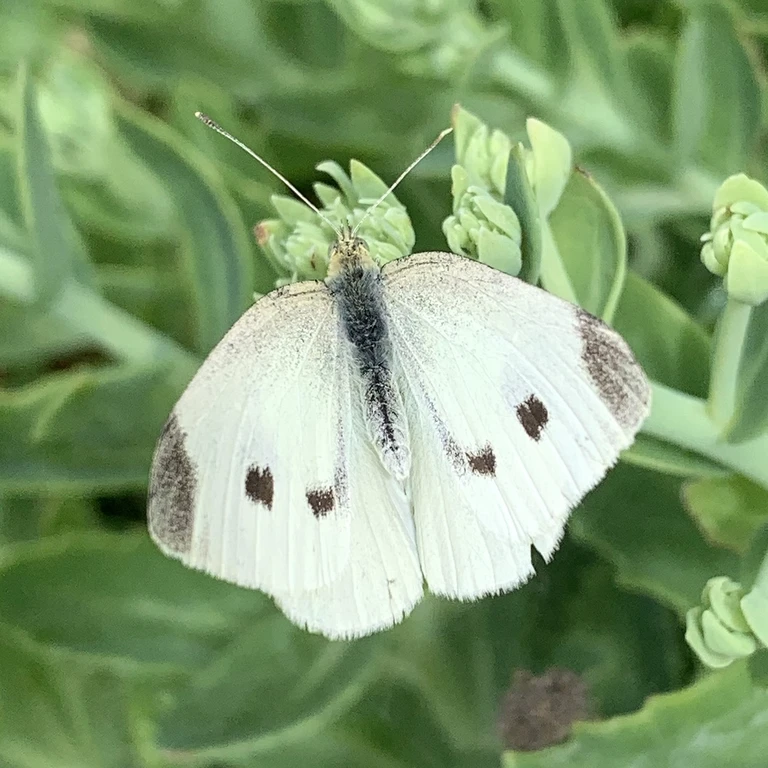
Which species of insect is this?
Pieris rapae
